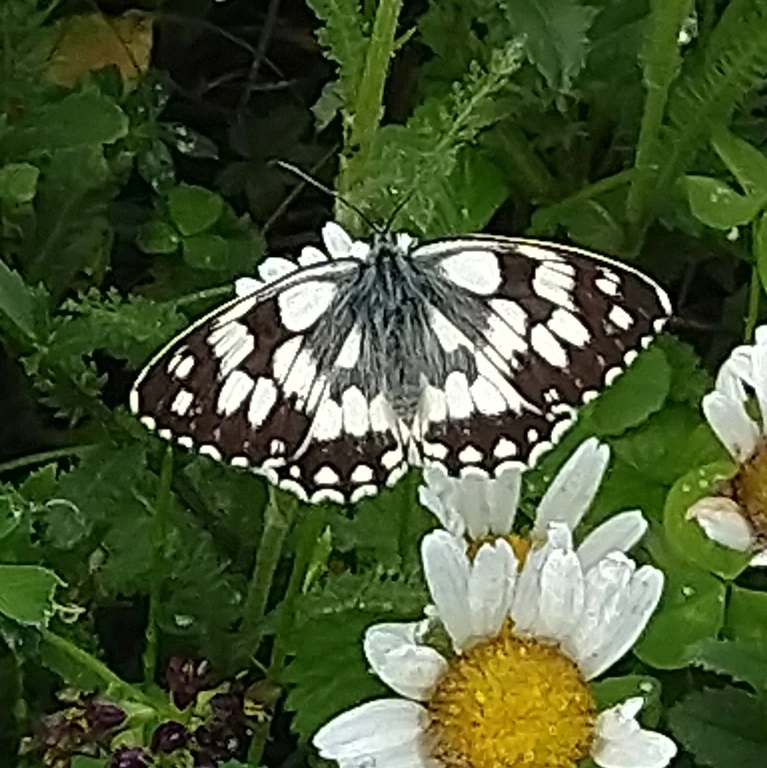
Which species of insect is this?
Melanargia galathea
